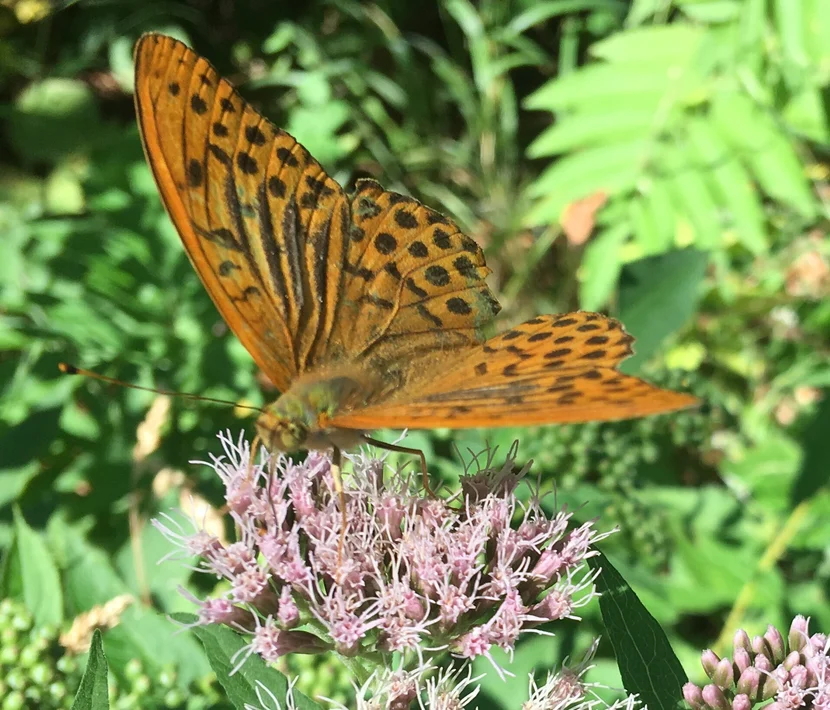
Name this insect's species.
Argynnis paphia
